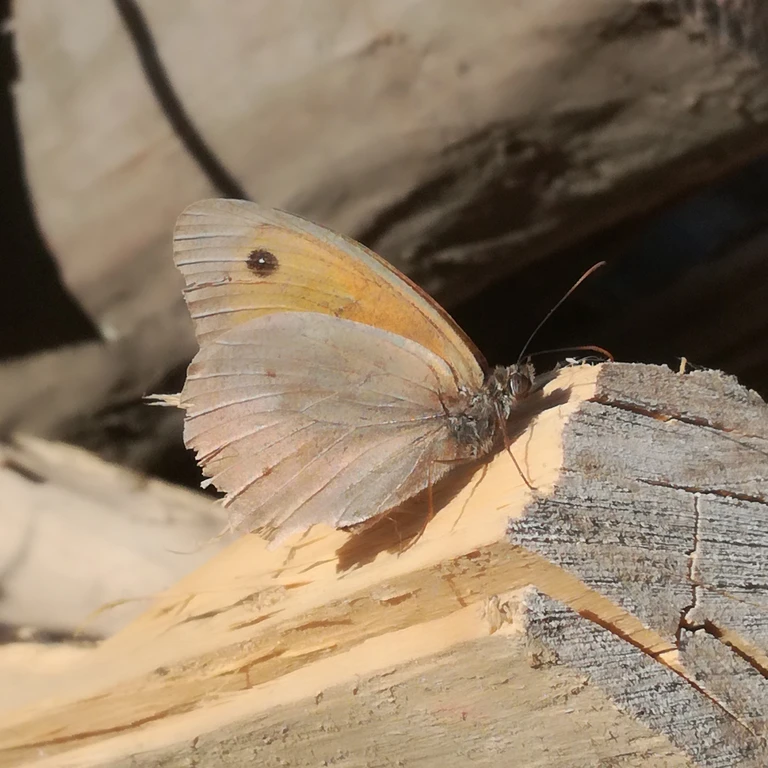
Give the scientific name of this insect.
Maniola jurtina
